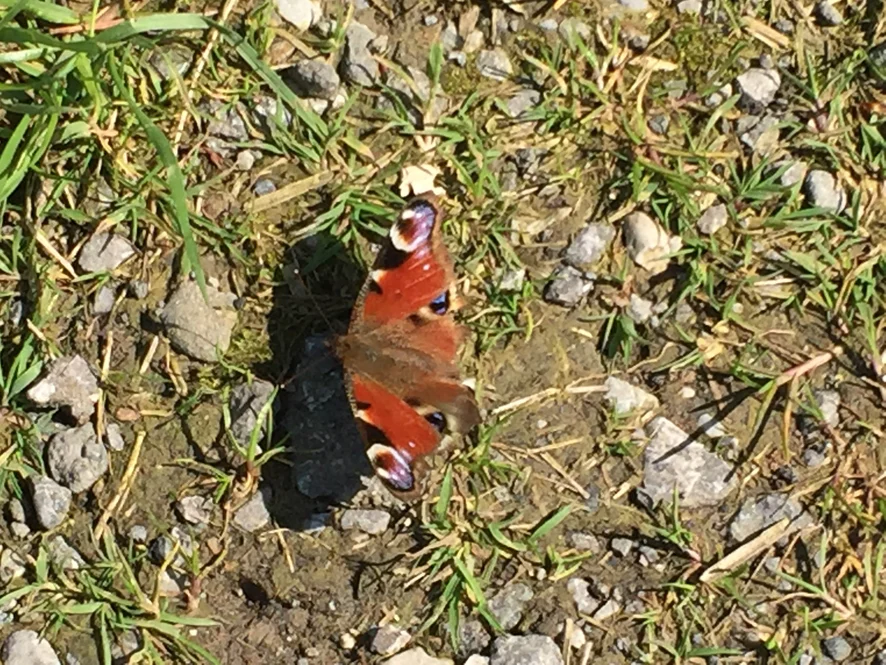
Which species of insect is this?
Aglais io
